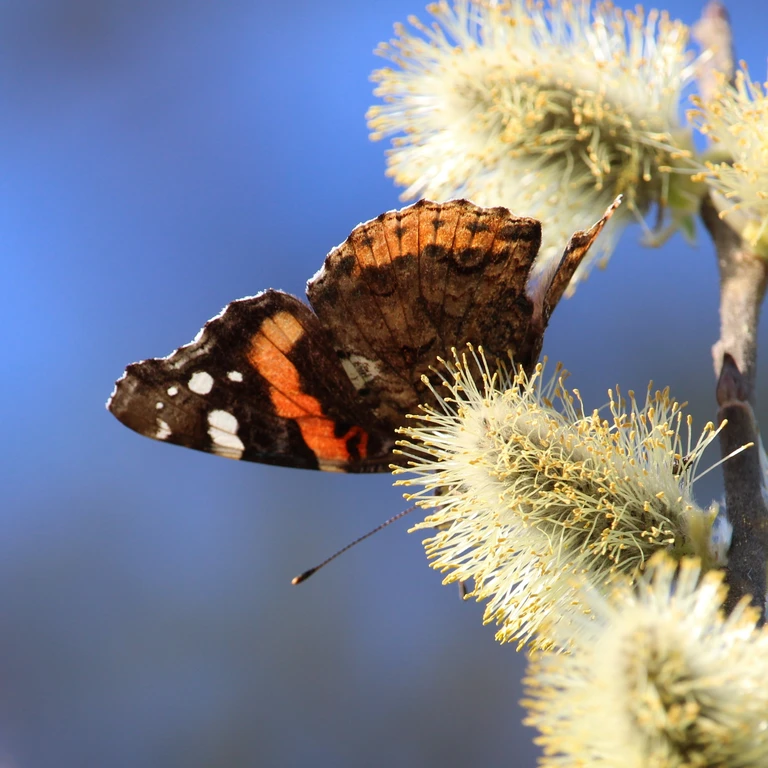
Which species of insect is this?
Vanessa atalanta
